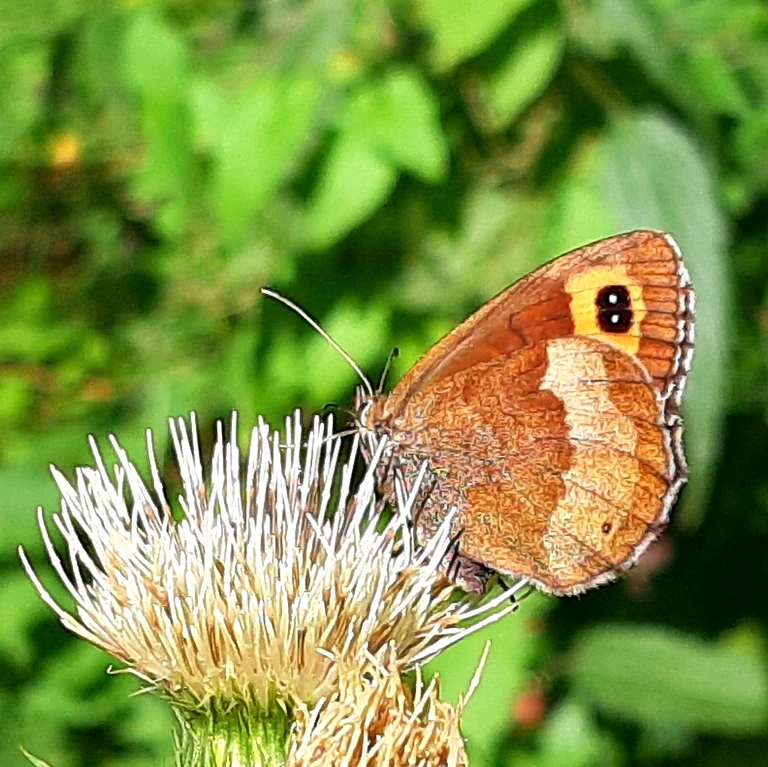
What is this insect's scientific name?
Erebia aethiops
